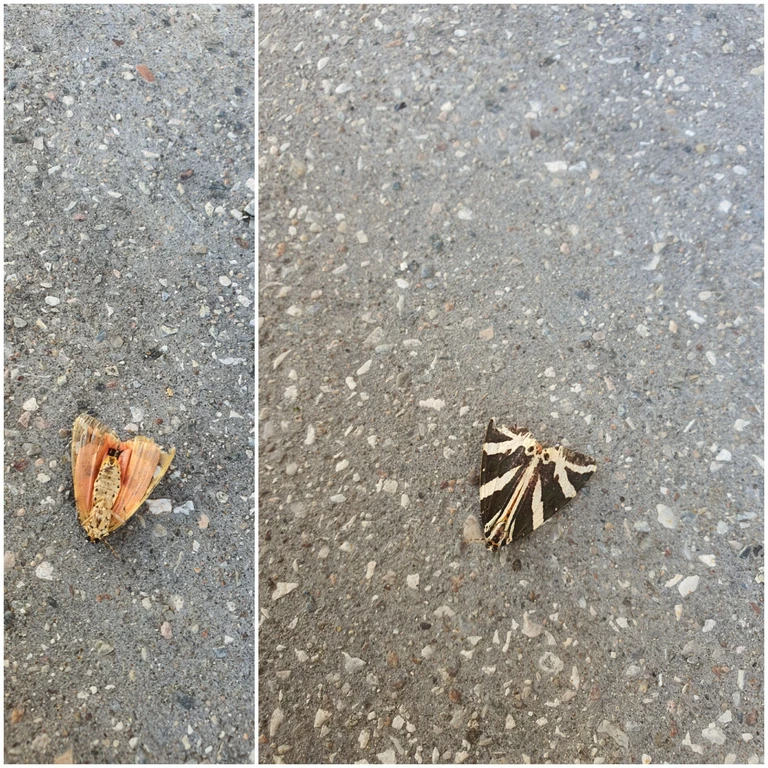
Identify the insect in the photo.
Euplagia quadripunctaria
